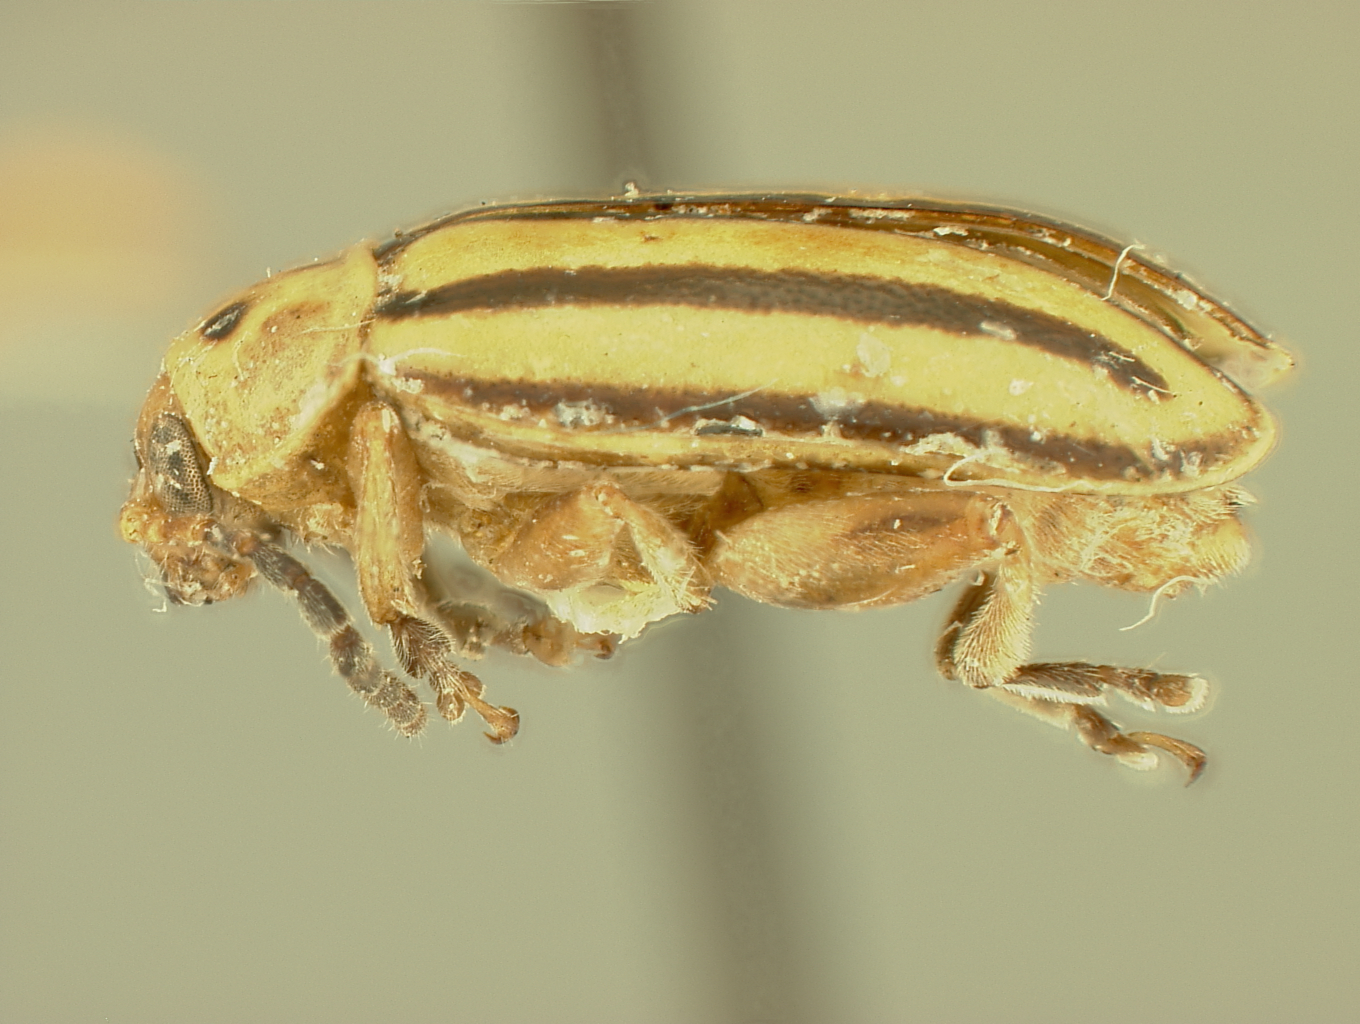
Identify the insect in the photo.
Disonycha pittieri
